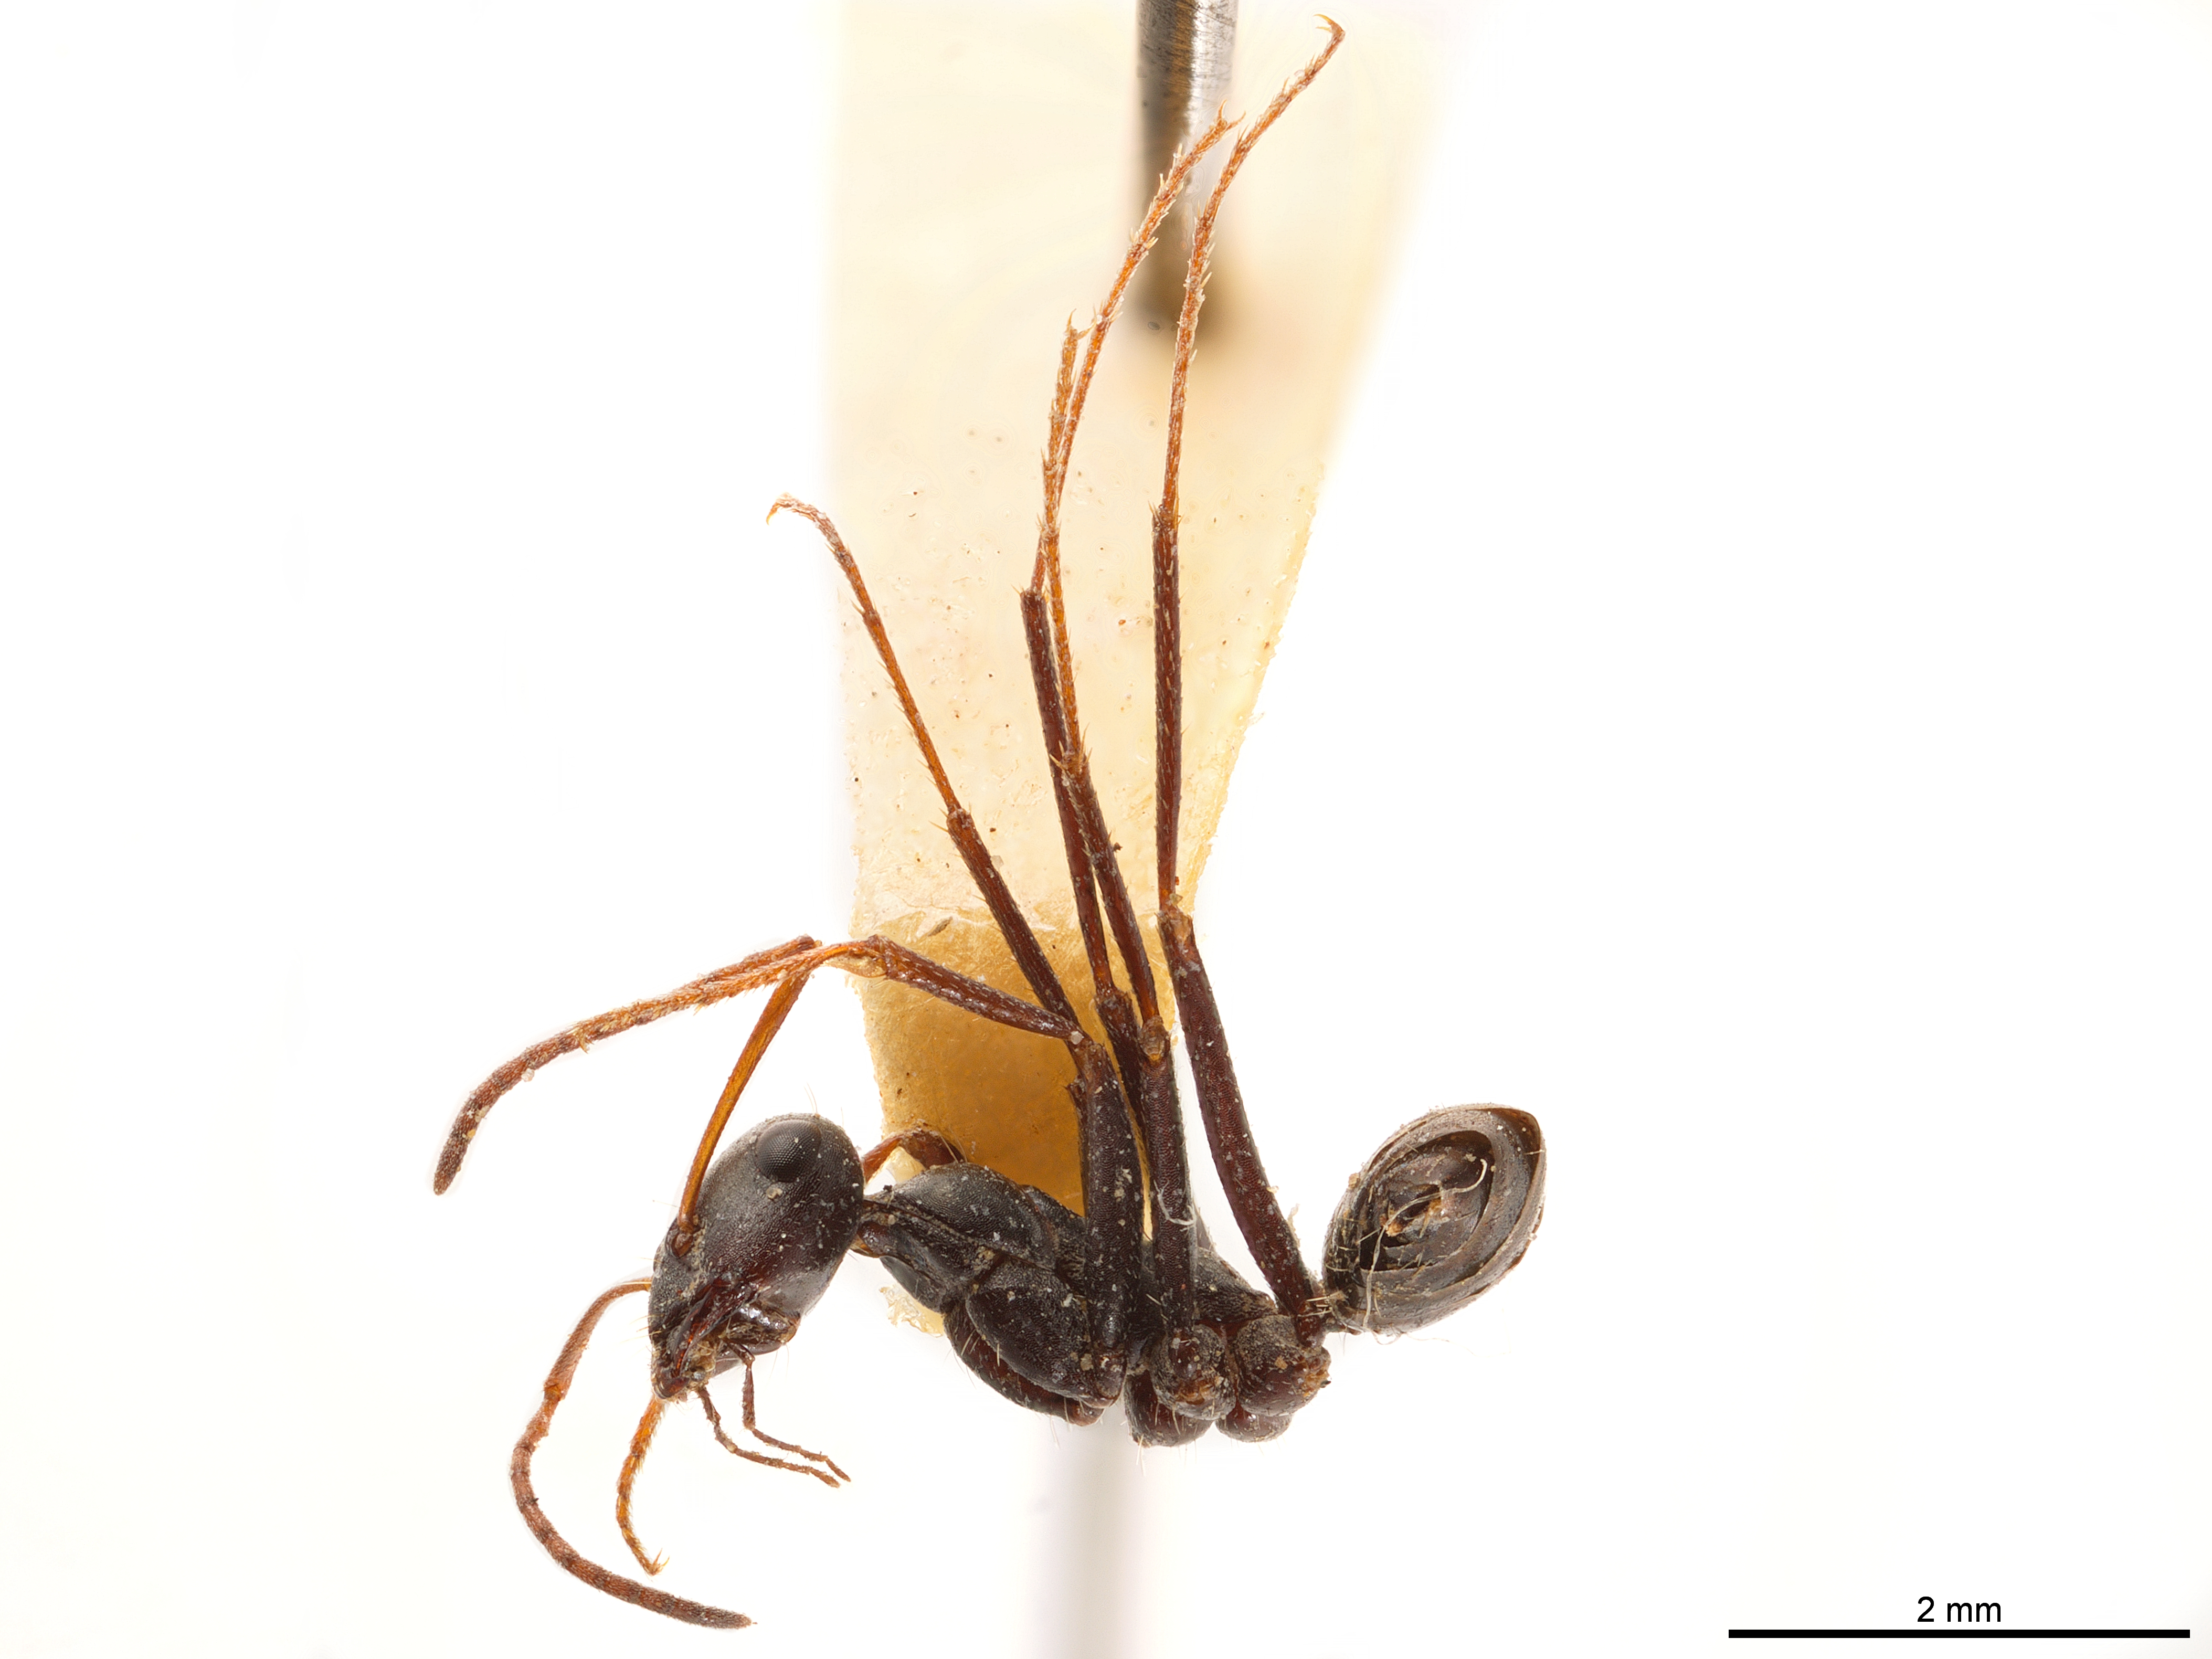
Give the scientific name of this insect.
Cataglyphis cursor
